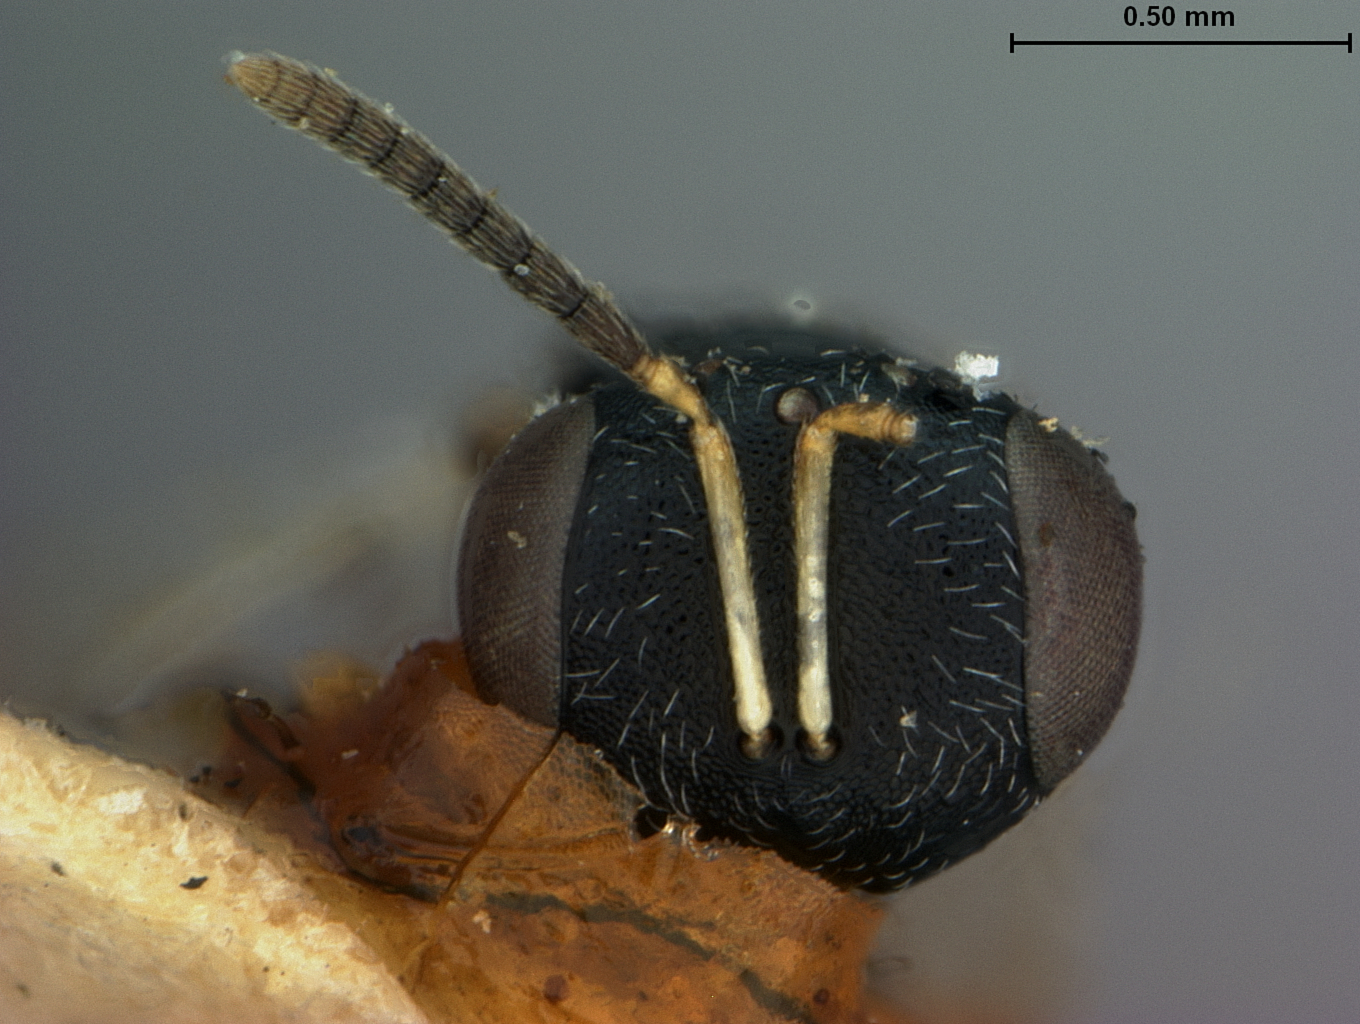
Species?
Macroglenes dryorhizoxeni
